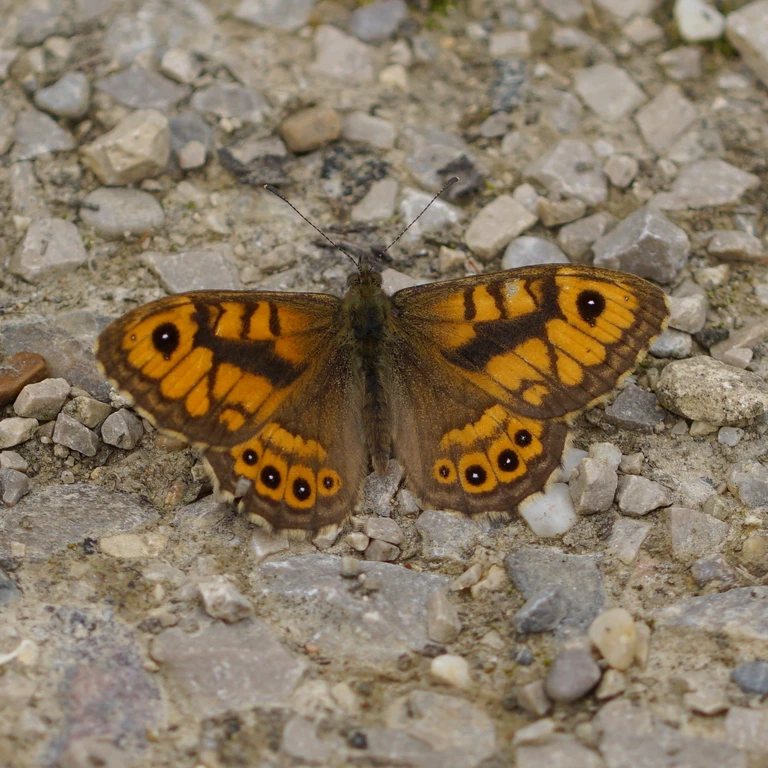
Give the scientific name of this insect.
Lasiommata megera (also Pararge megera)
